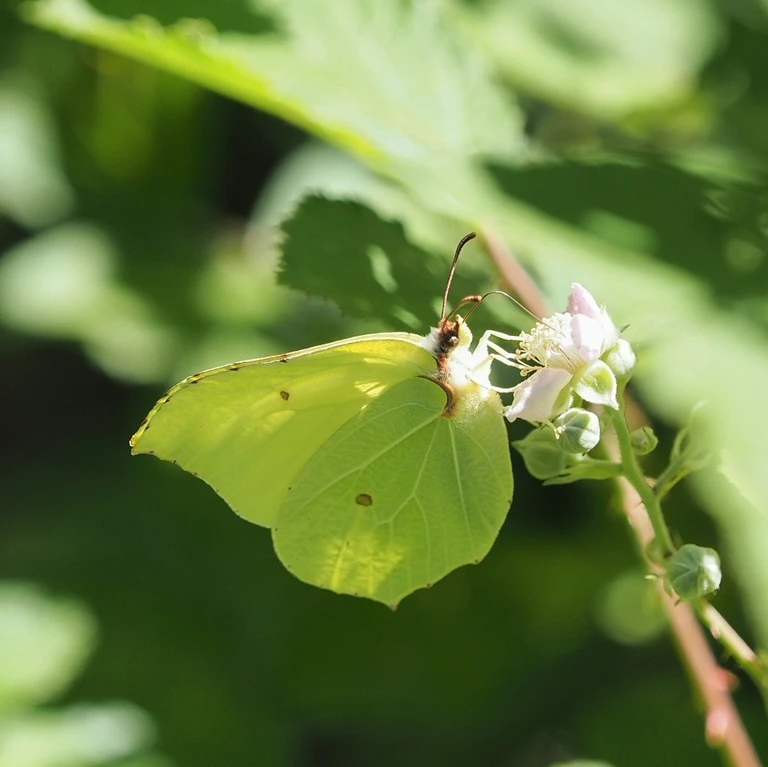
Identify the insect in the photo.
Gonepteryx rhamni
